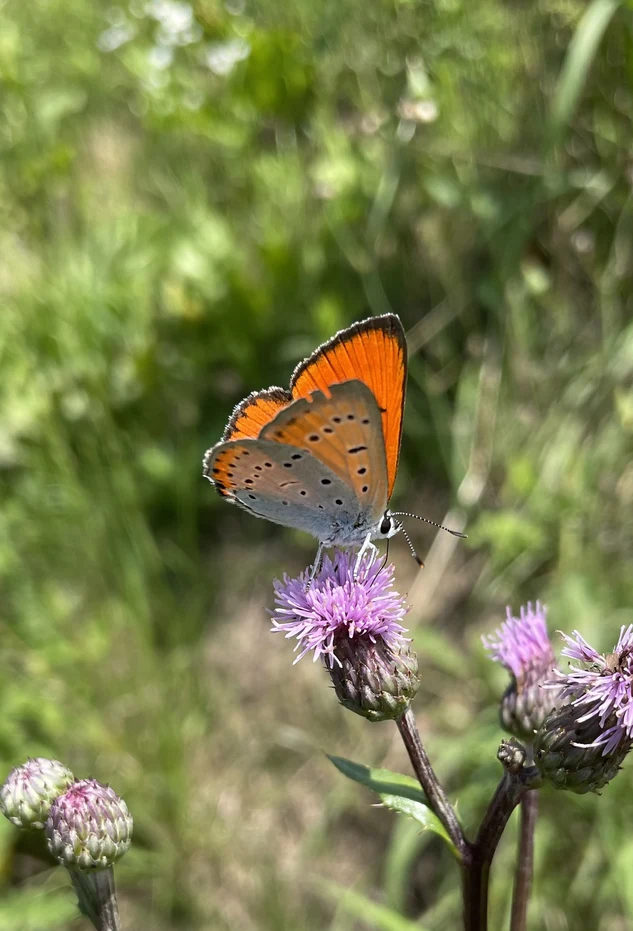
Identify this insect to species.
Lycaena dispar
